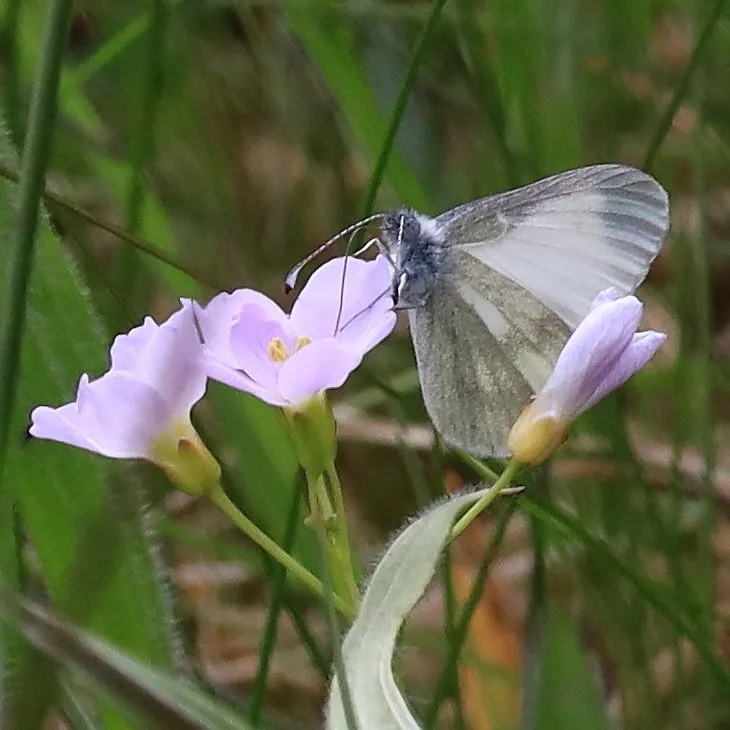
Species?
Leptidea sinapis/juvernica
